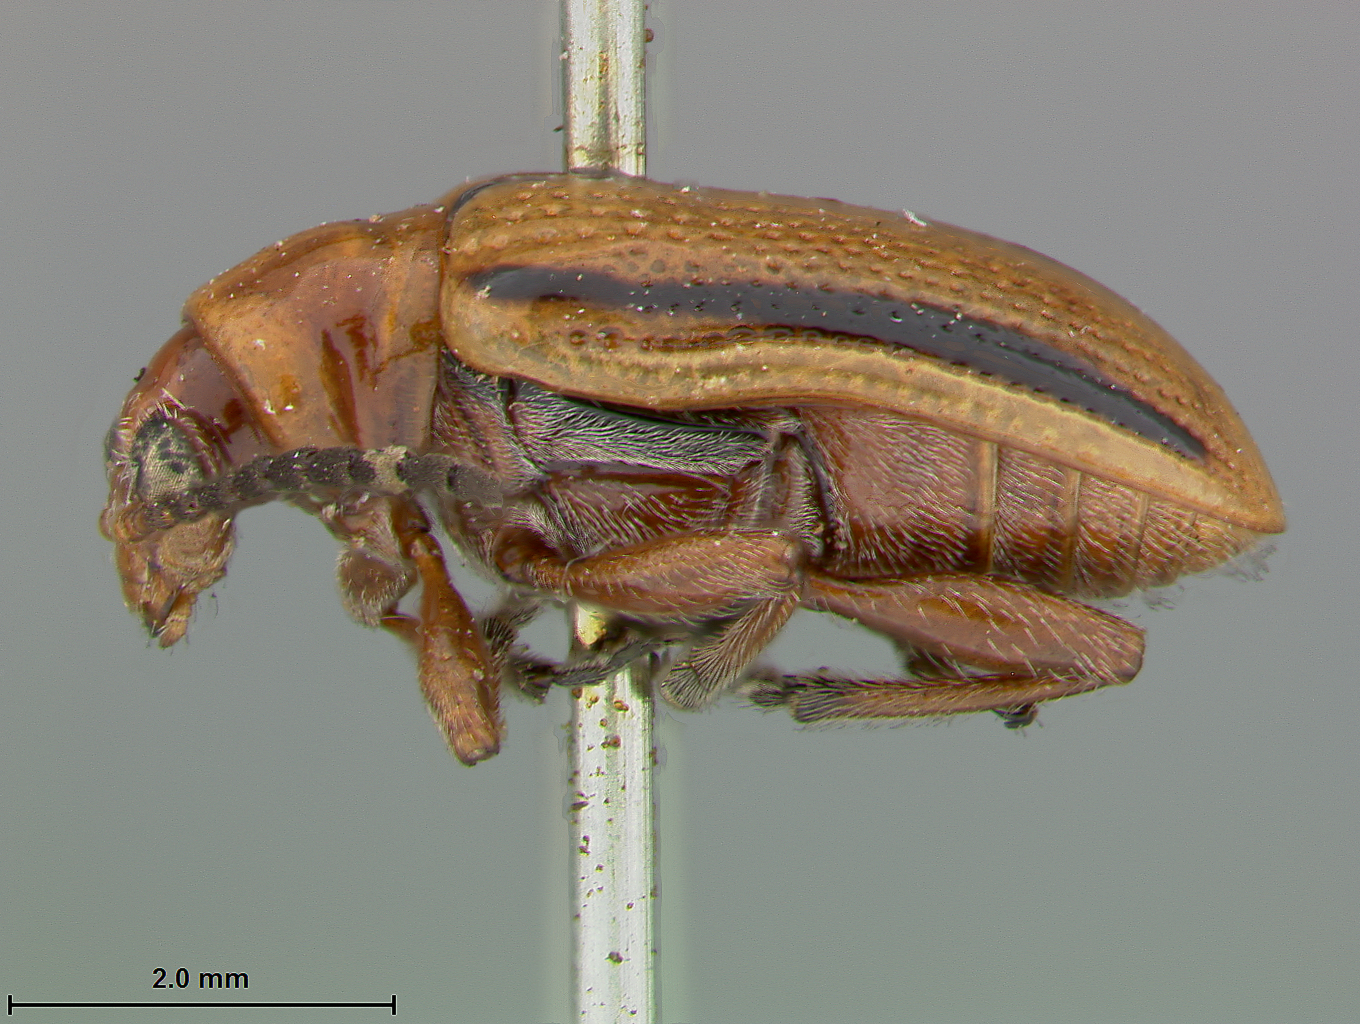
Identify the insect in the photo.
Lema trivittata
